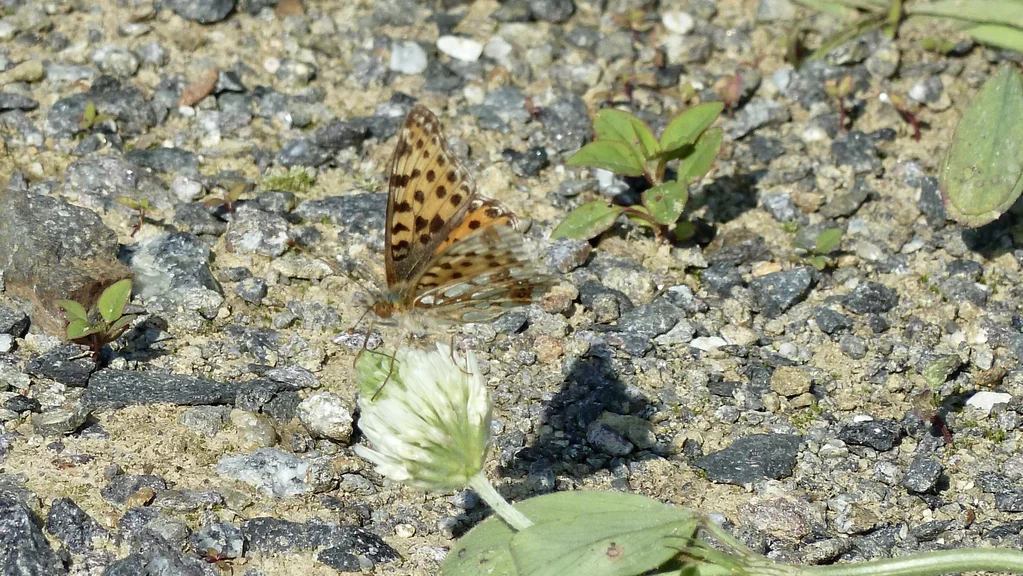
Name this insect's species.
Issoria lathonia
